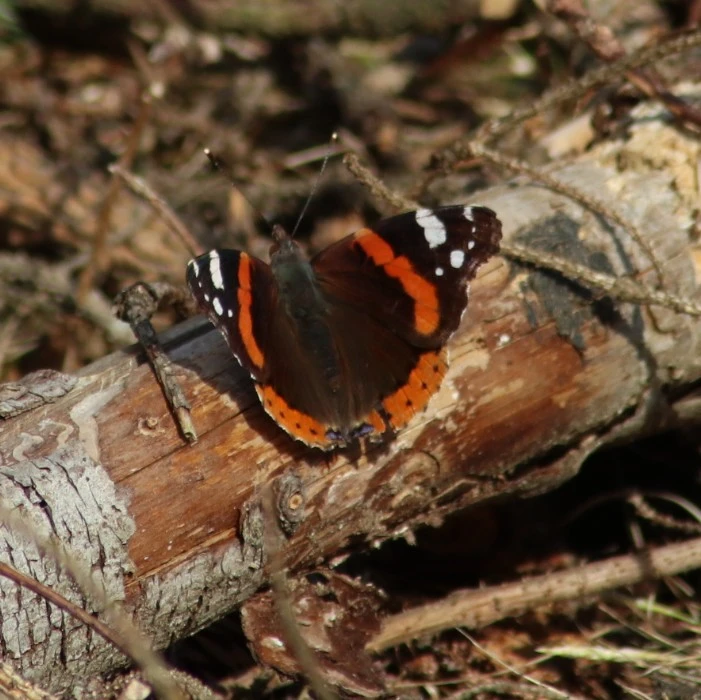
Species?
Vanessa atalanta
